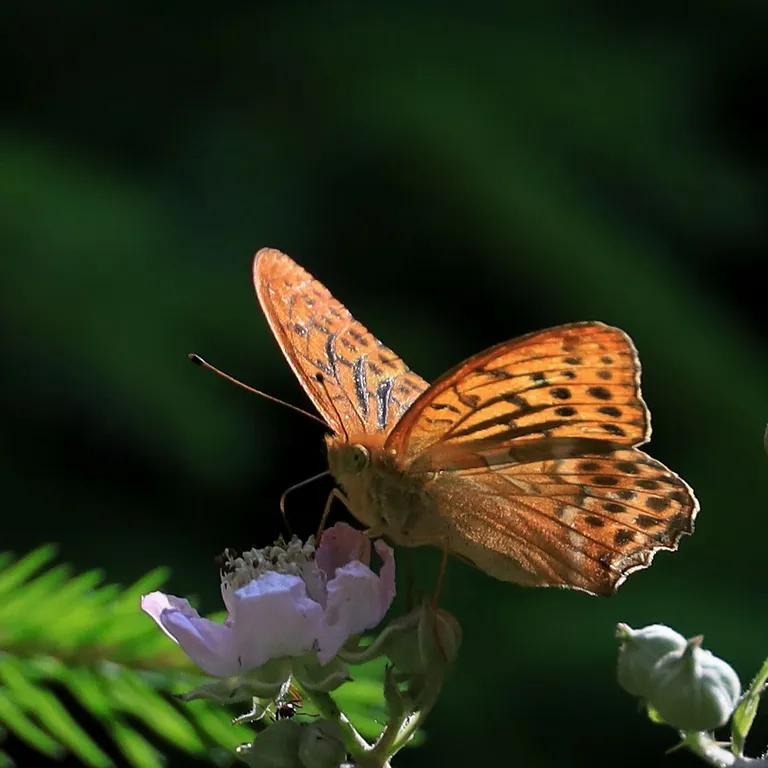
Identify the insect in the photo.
Argynnis paphia
